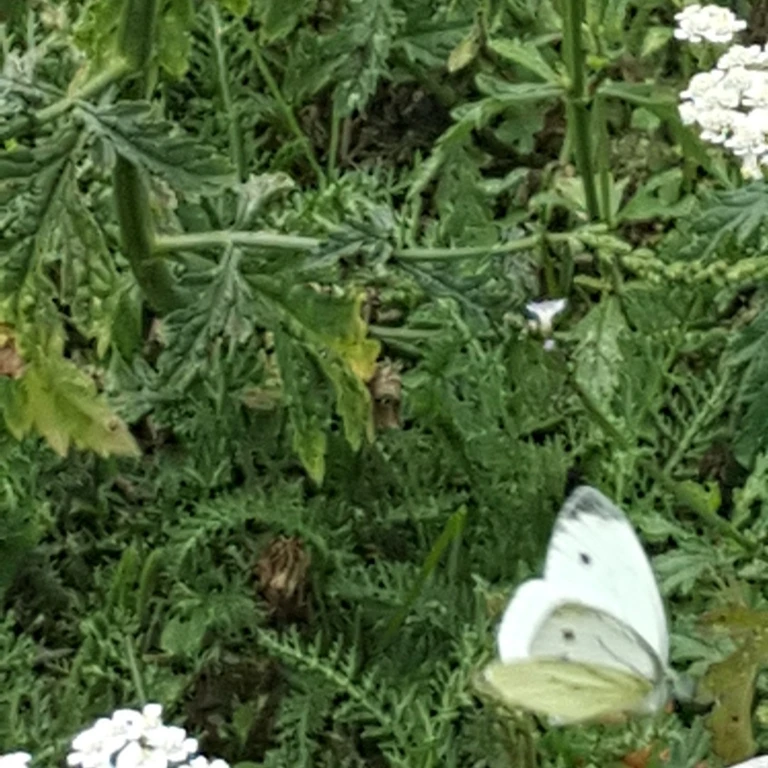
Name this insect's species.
Pieris napi
